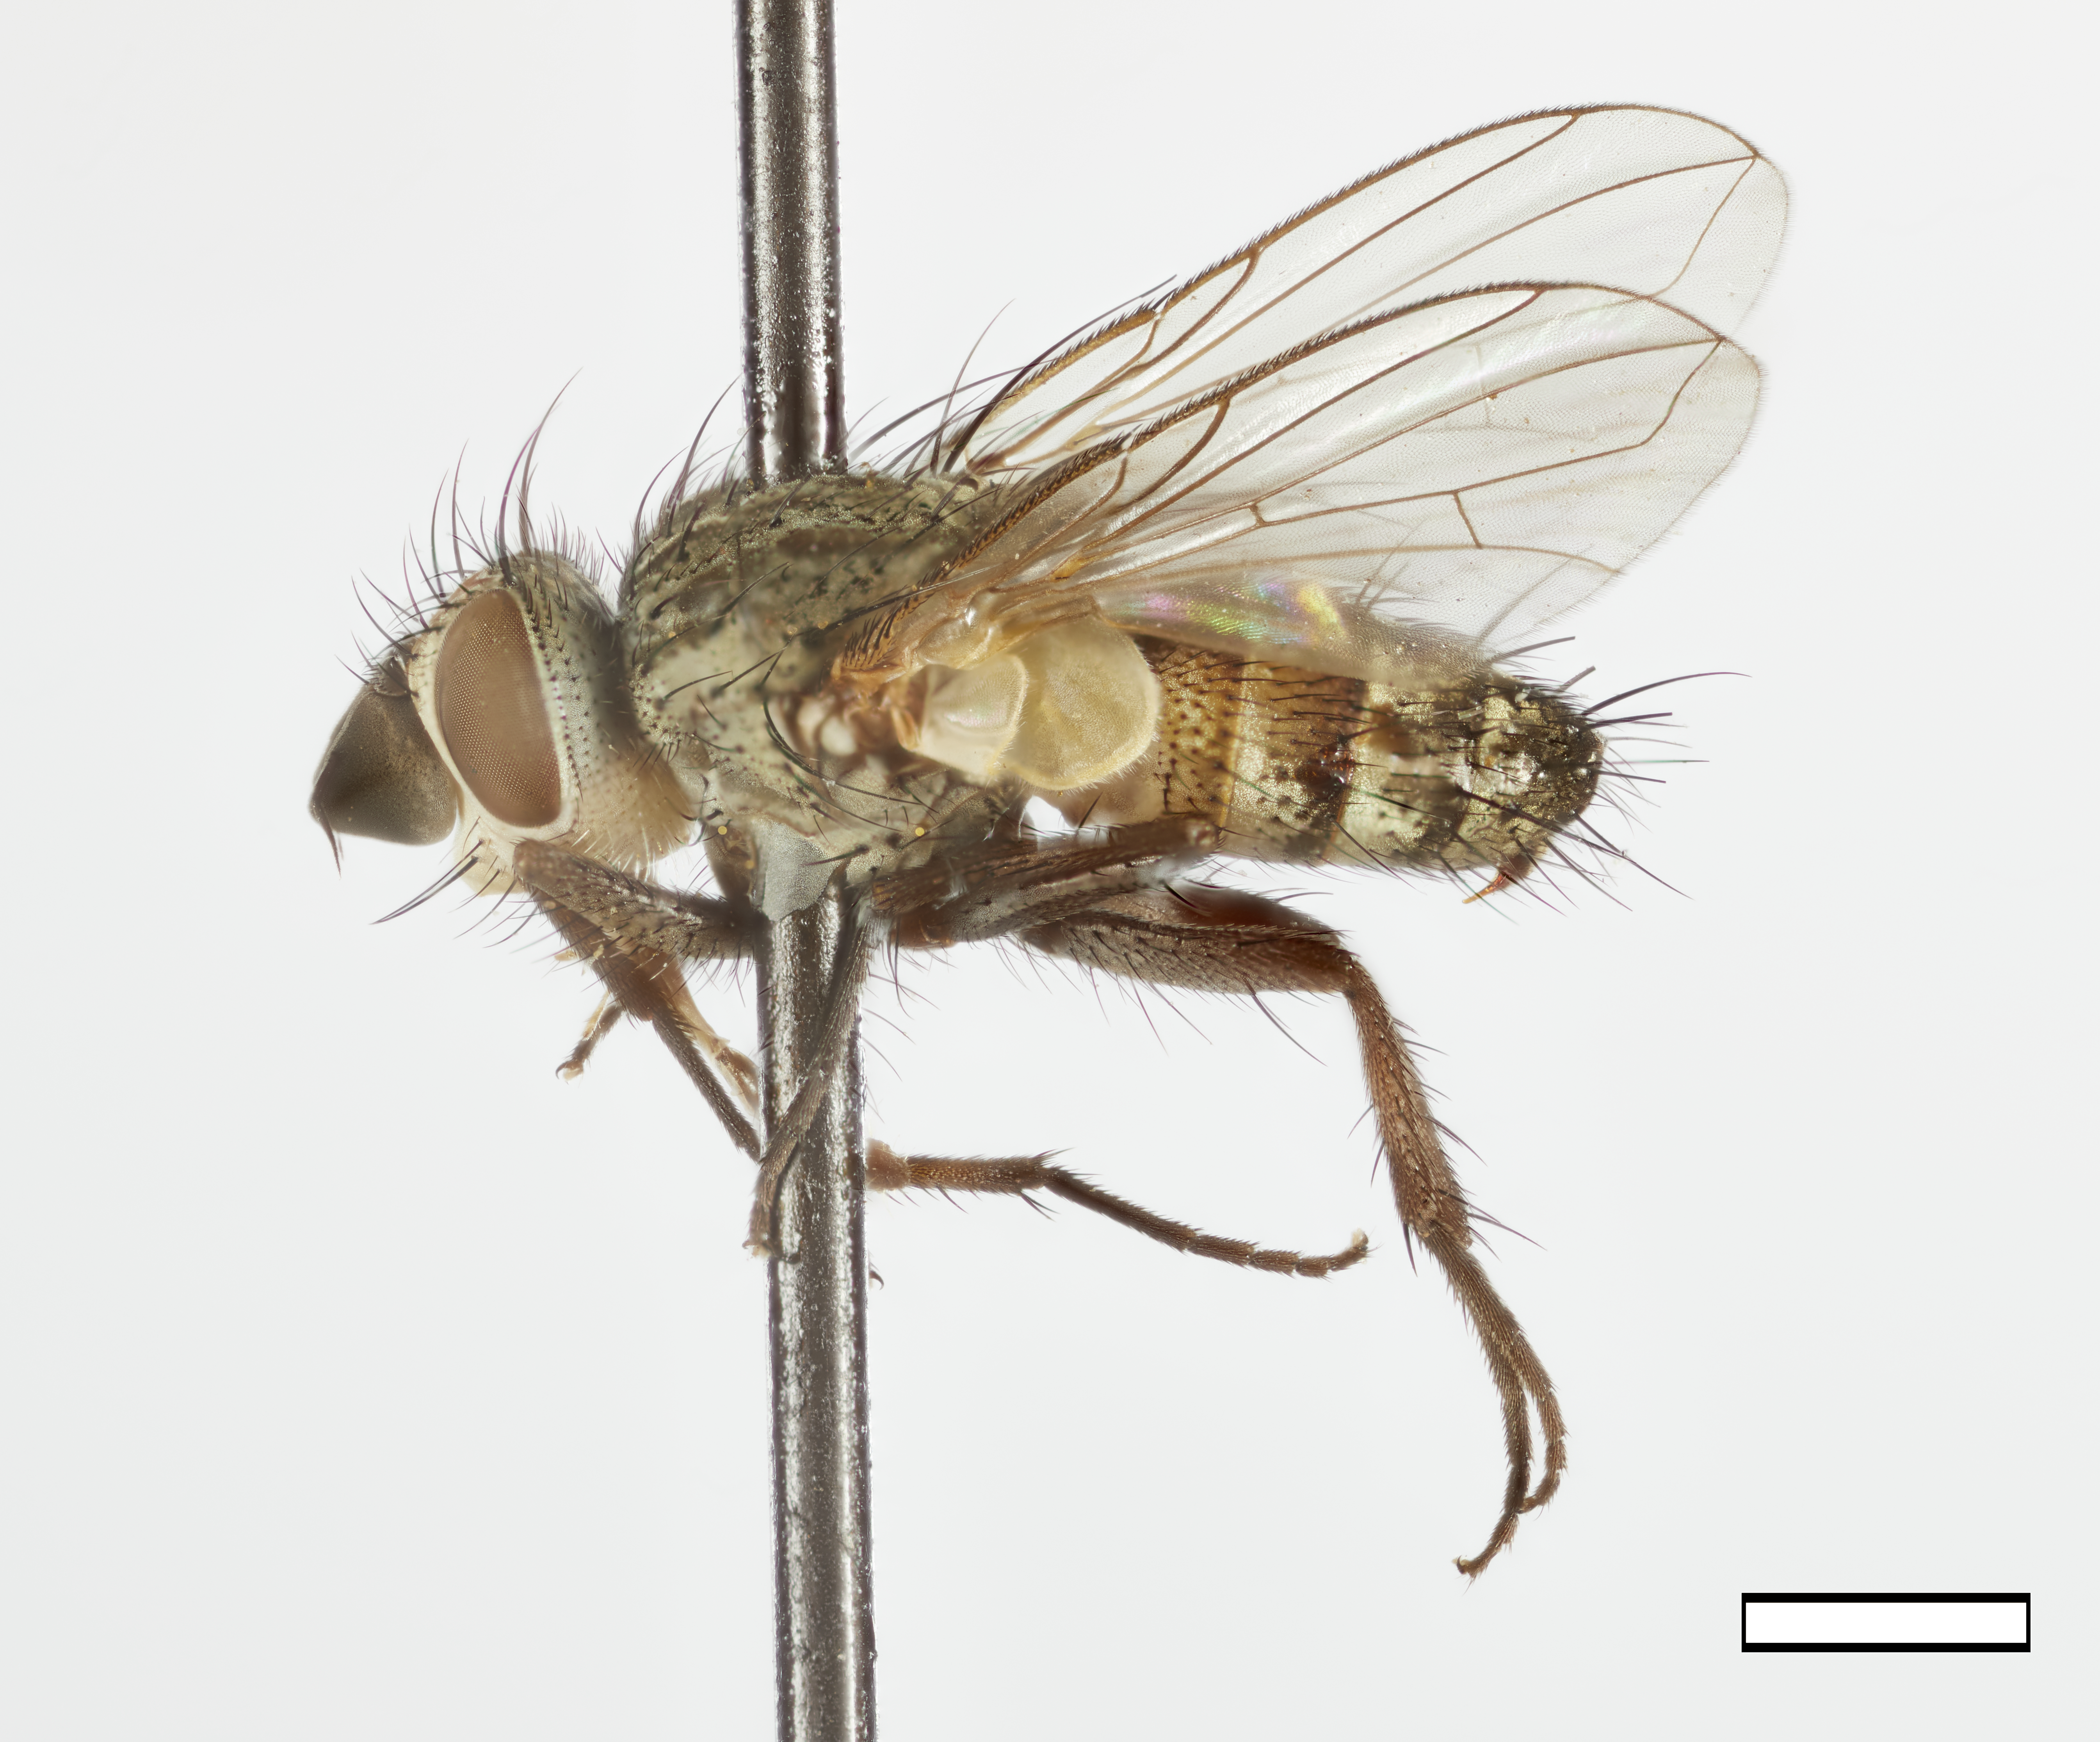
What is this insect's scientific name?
Deltaceromyia delta
